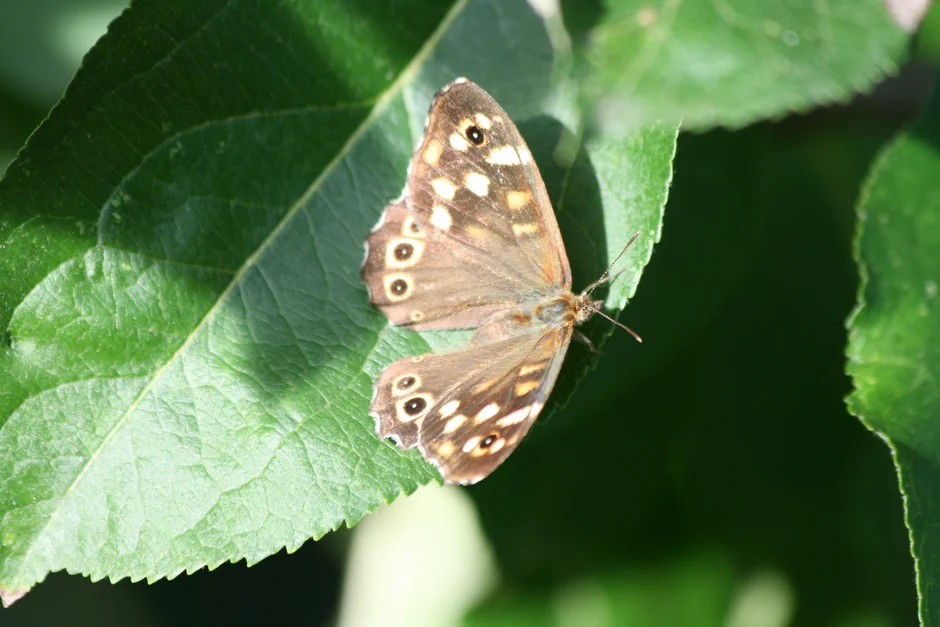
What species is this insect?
Pararge aegeria
